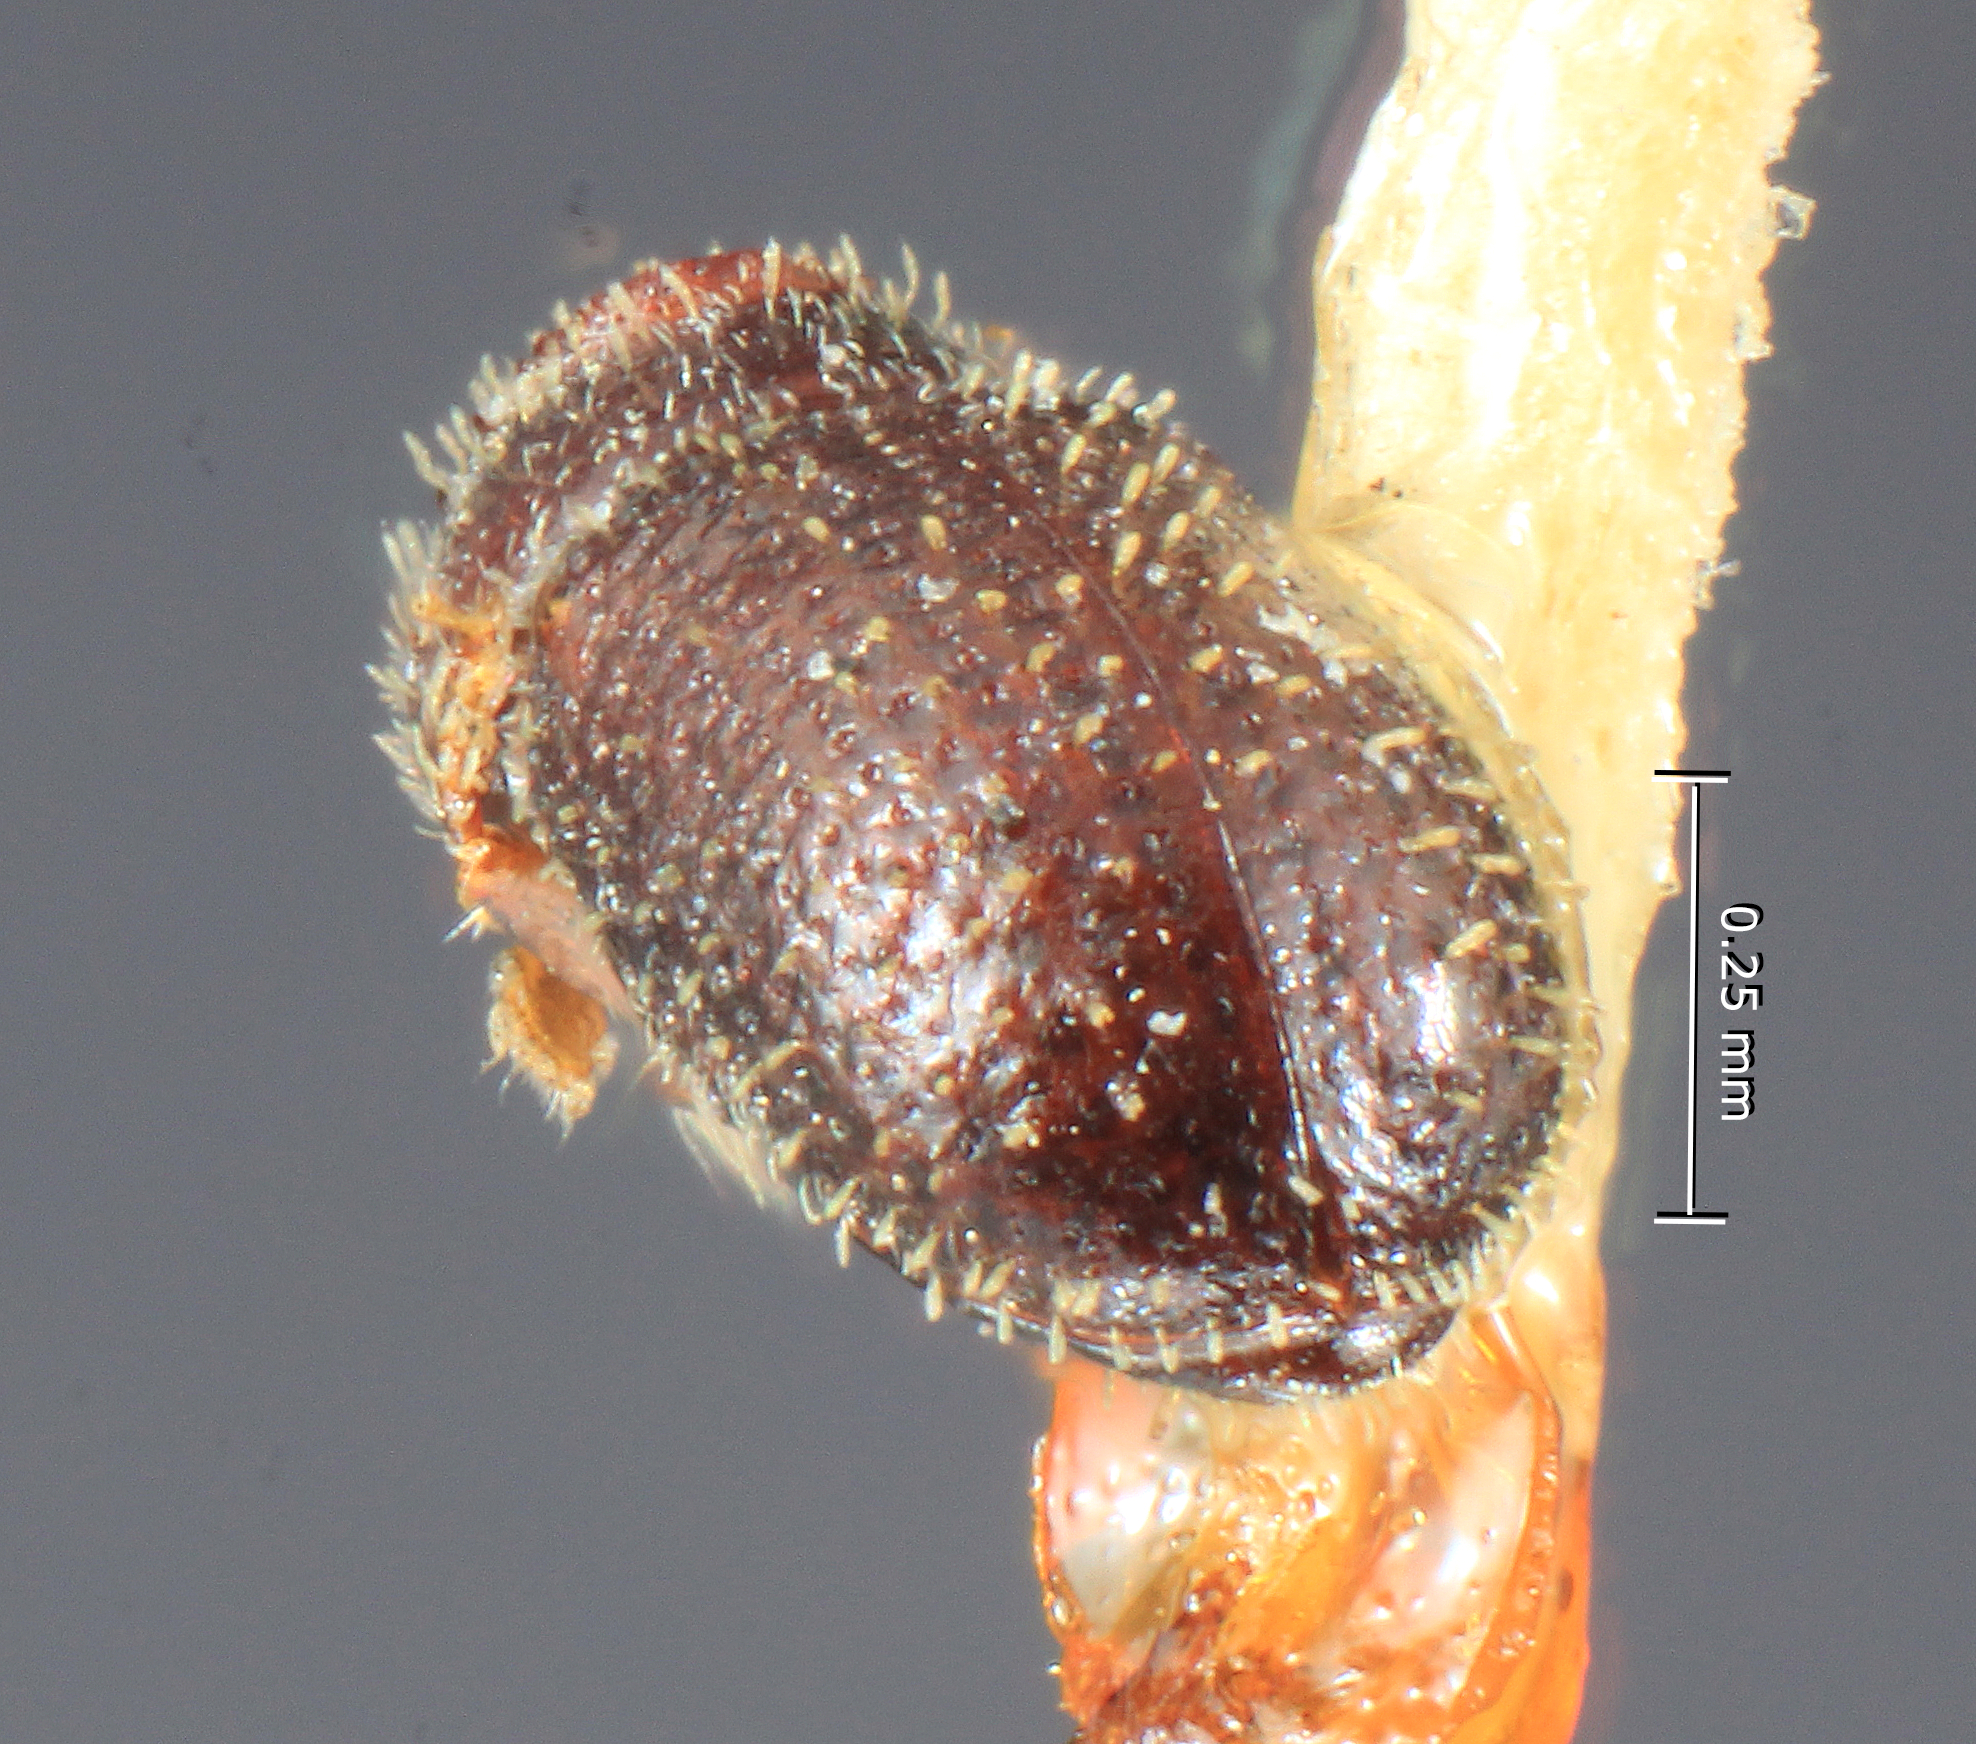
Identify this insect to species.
Pseudothysanoes huachucae
